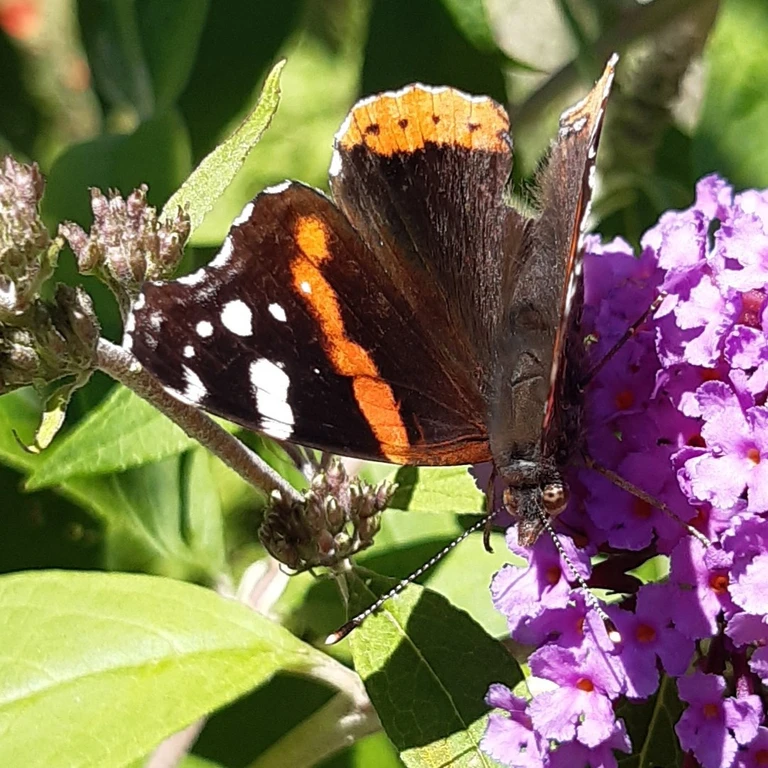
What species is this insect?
Vanessa atalanta
